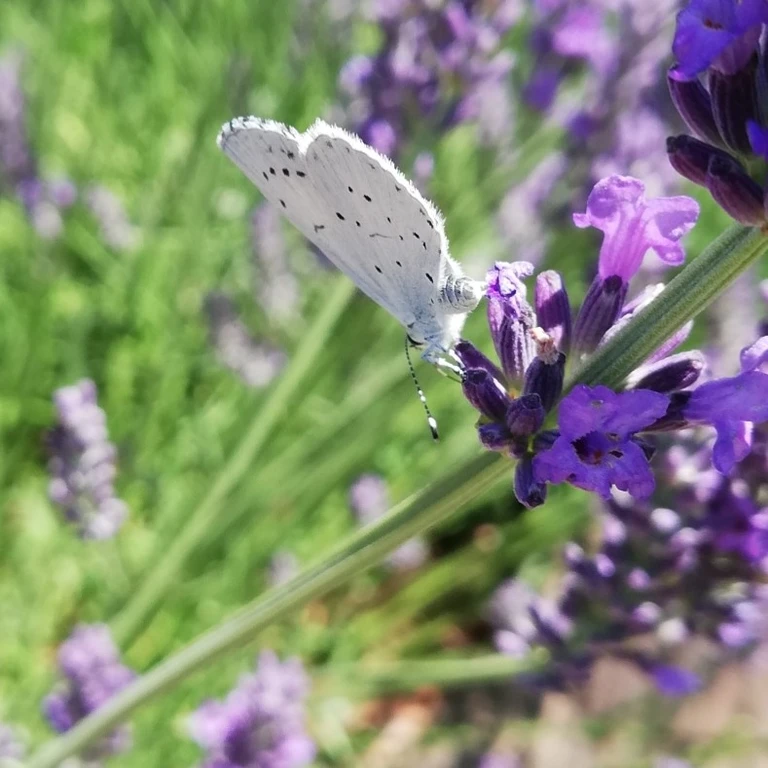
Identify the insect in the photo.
Celastrina argiolus
